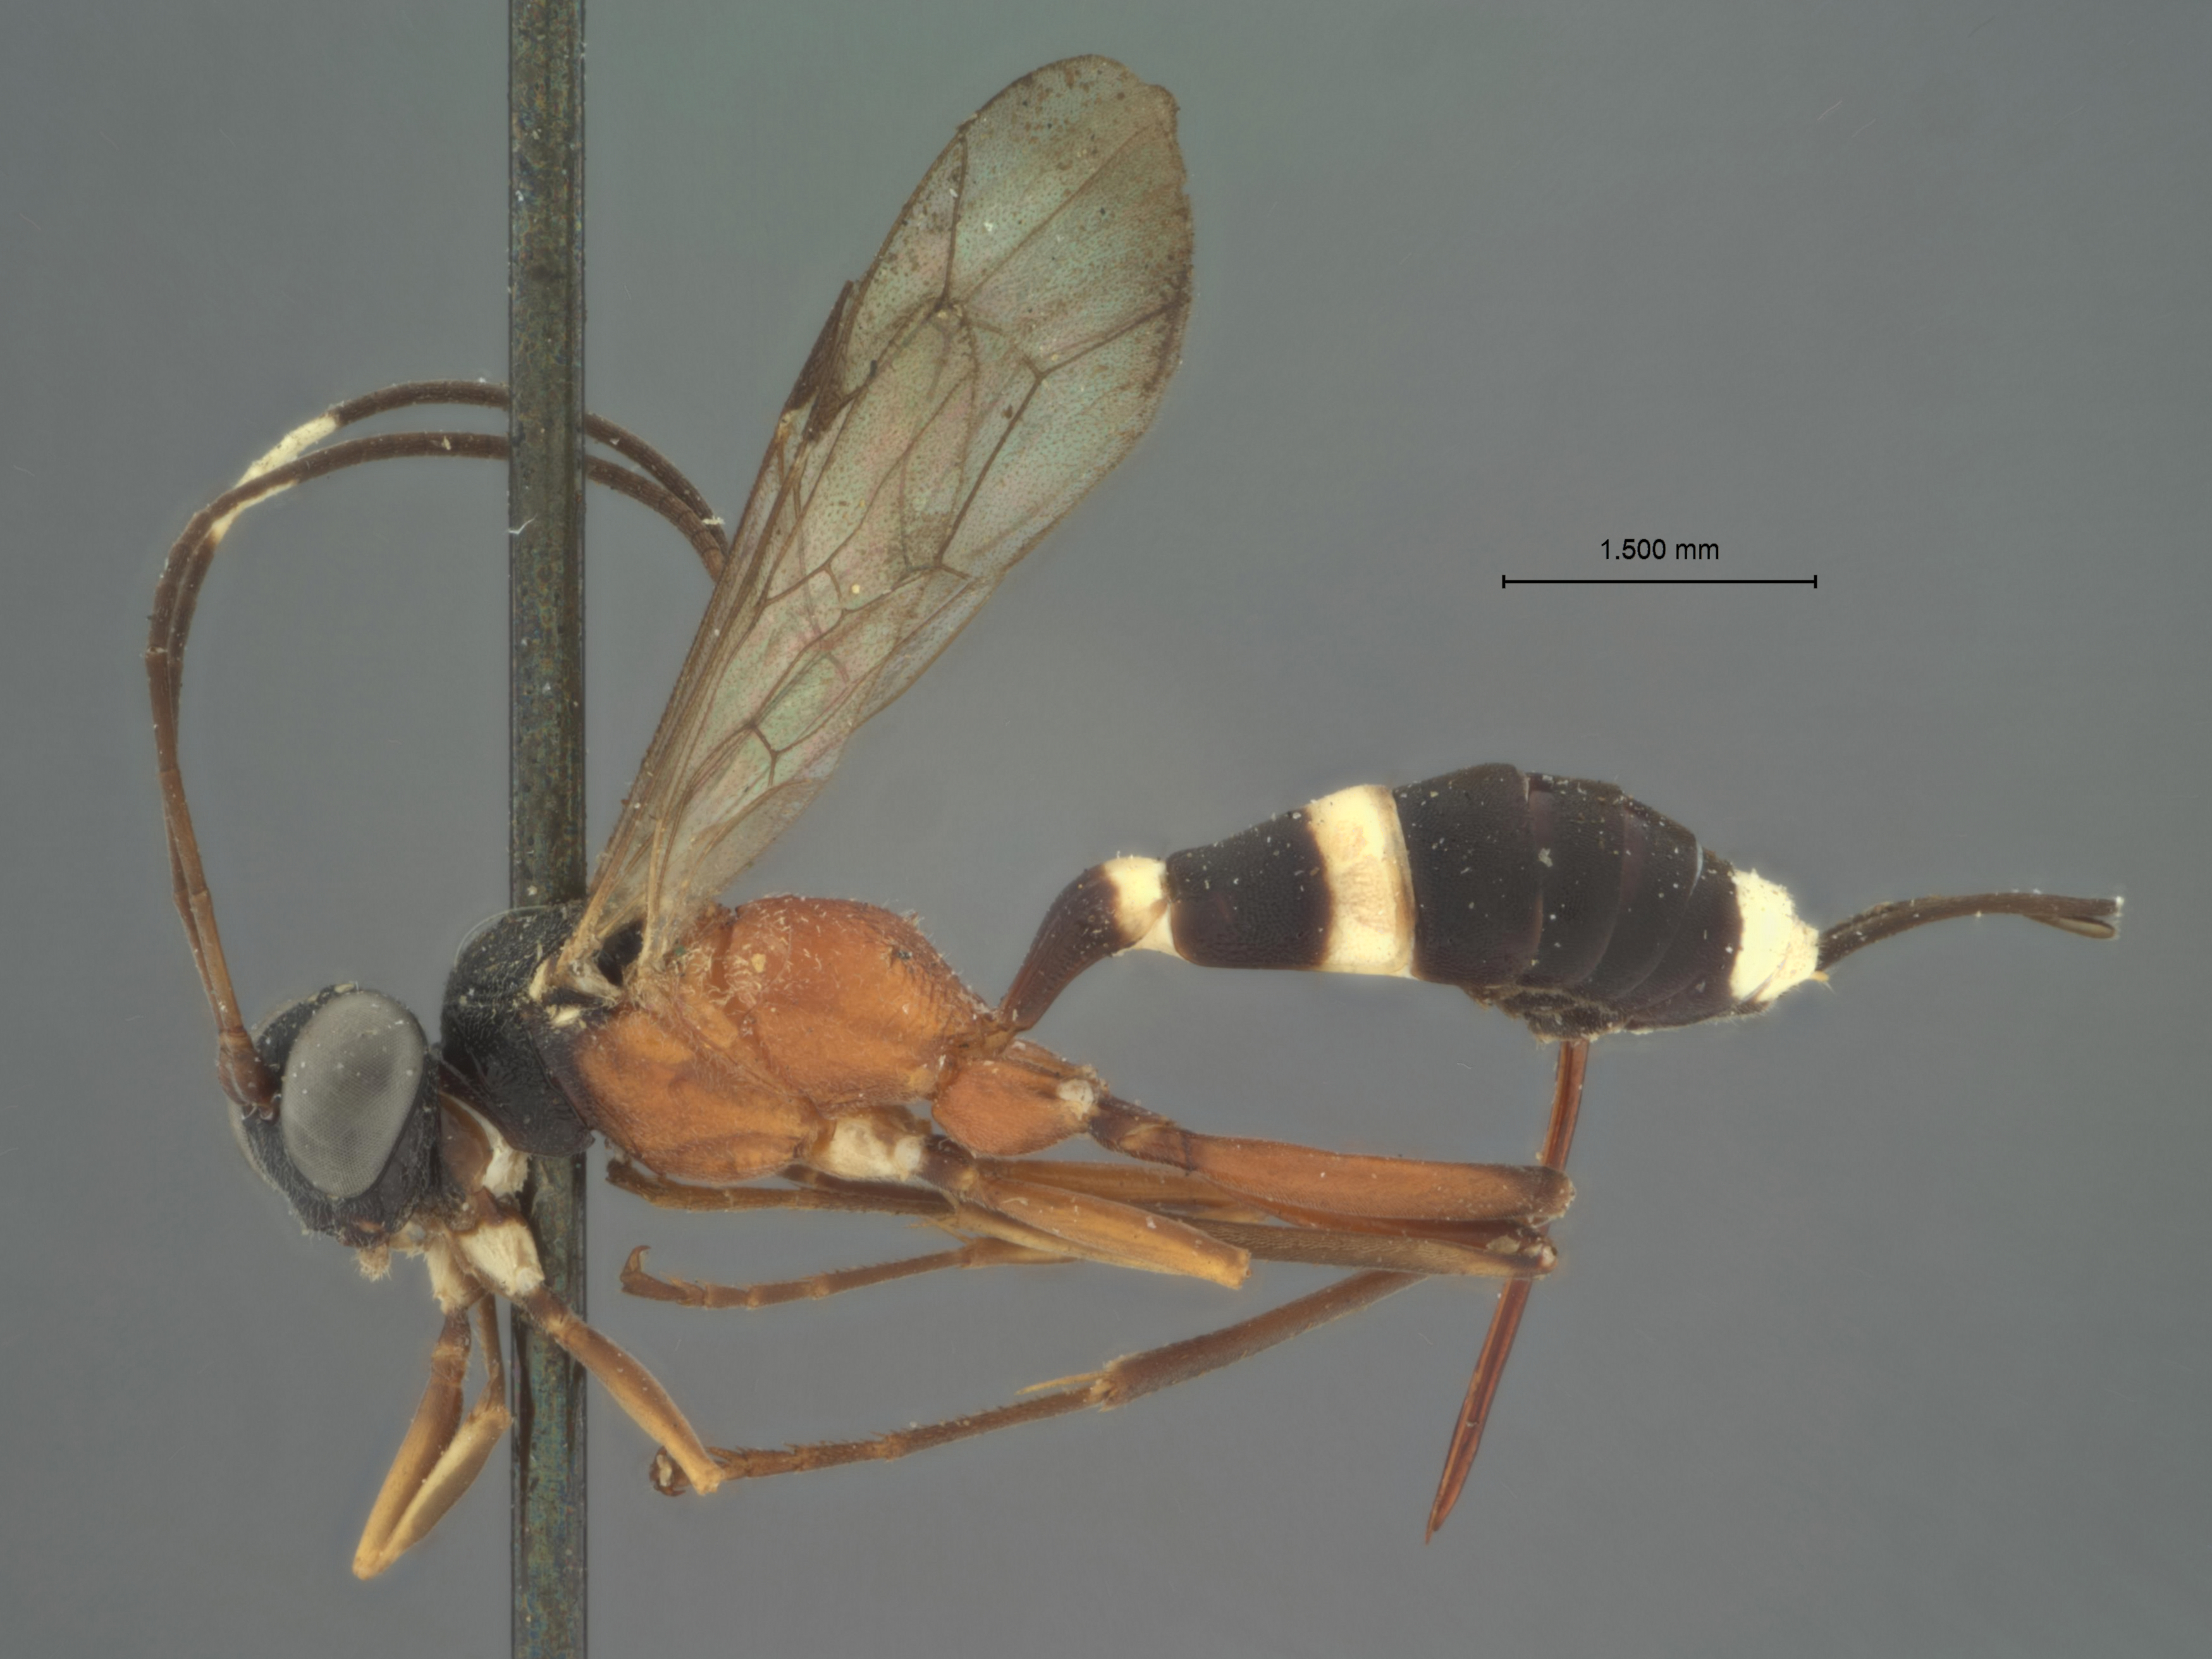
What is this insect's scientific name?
Agrothereutes nigritarsis
